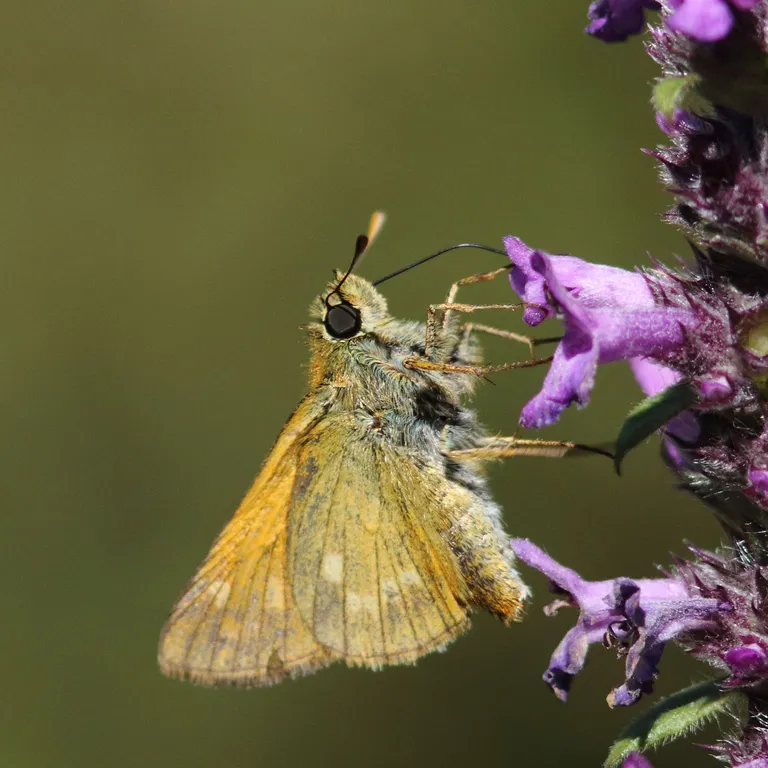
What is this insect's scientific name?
Ochlodes sylvanus (also Ochlodes venata)
